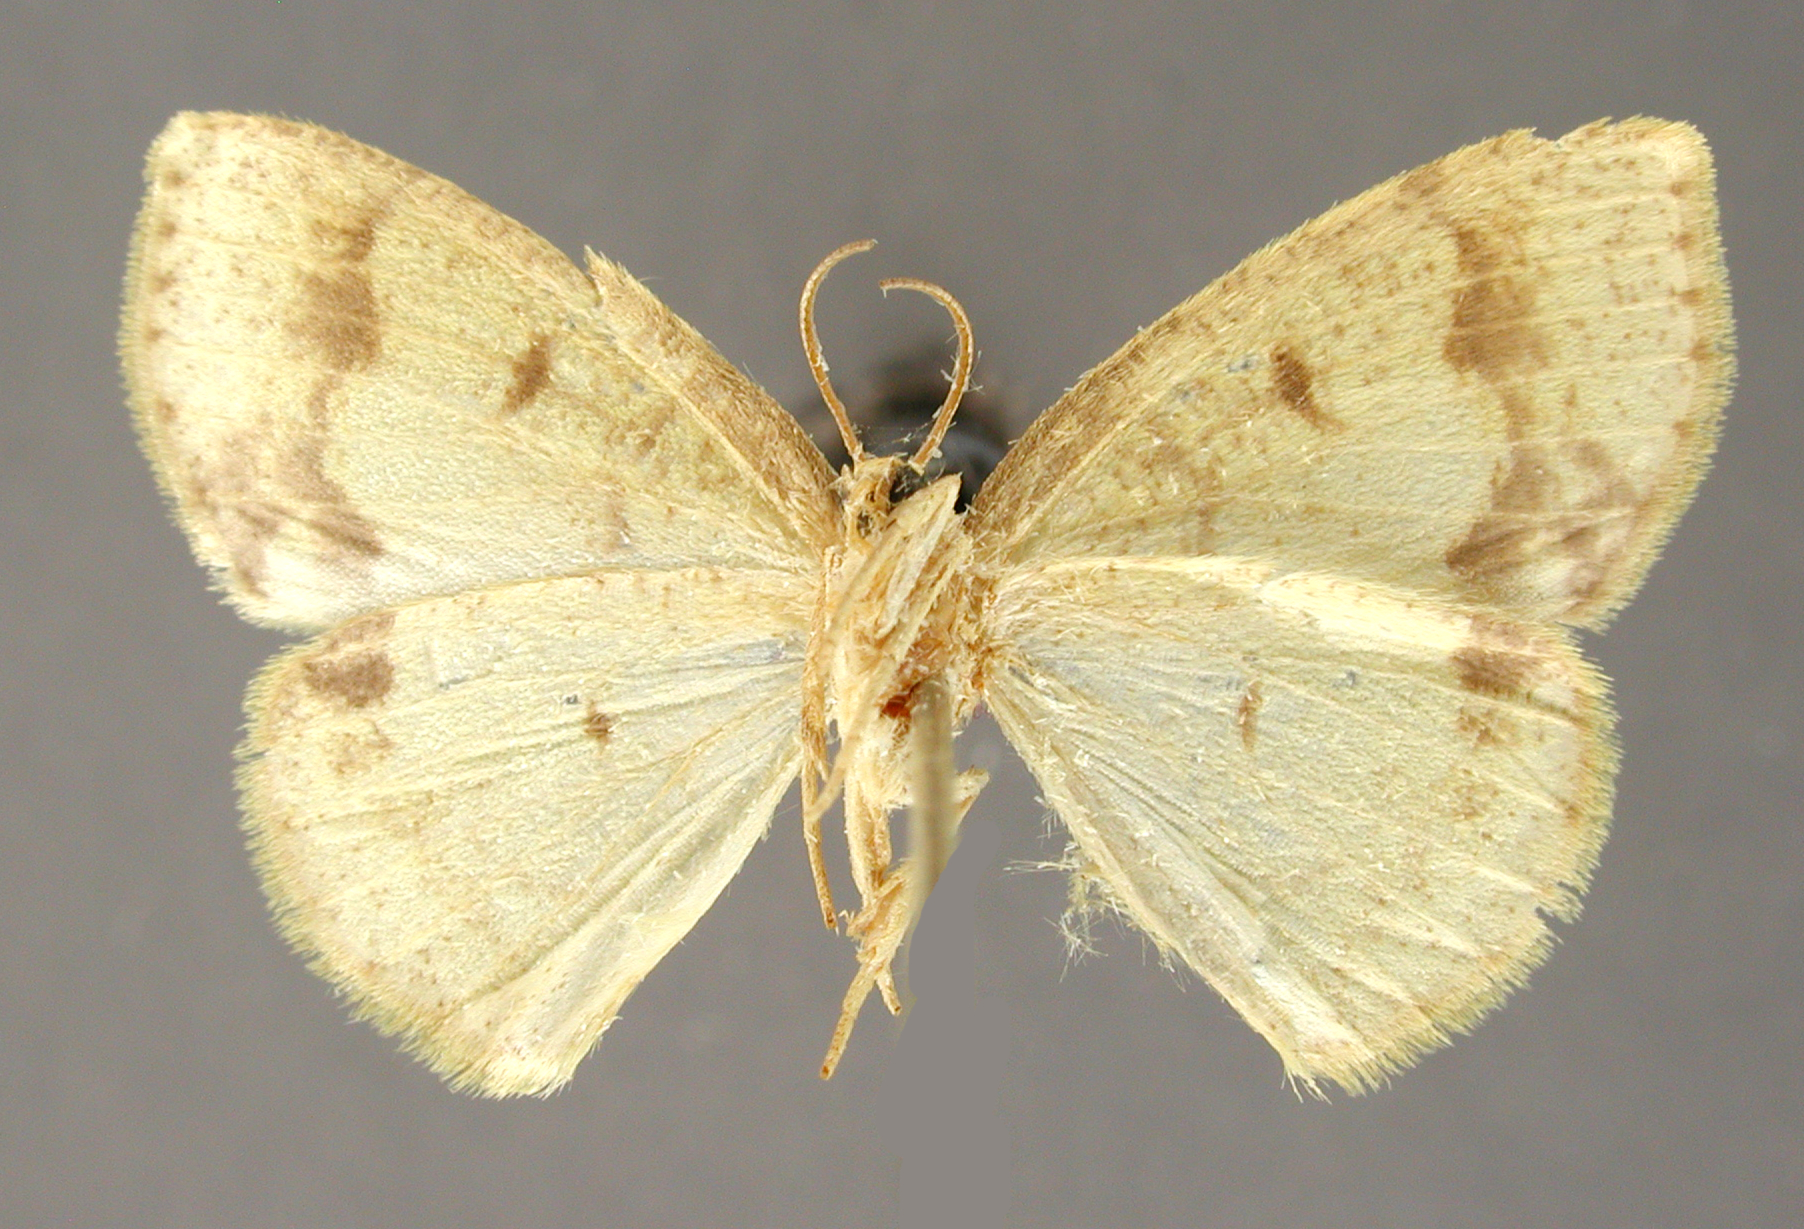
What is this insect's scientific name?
Nematocampa evanidaria
